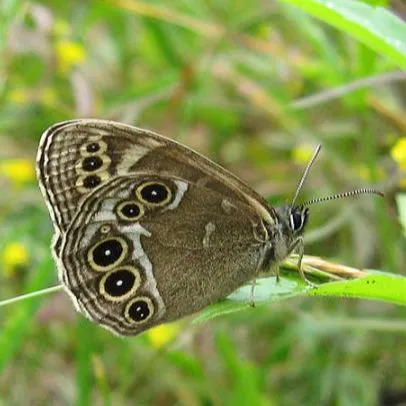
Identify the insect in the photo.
Lopinga achine (also Pararge achine)
